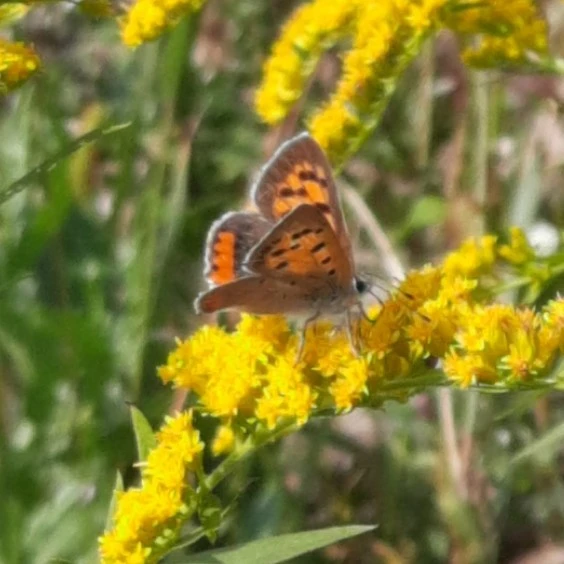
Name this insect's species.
Lycaena phlaeas
